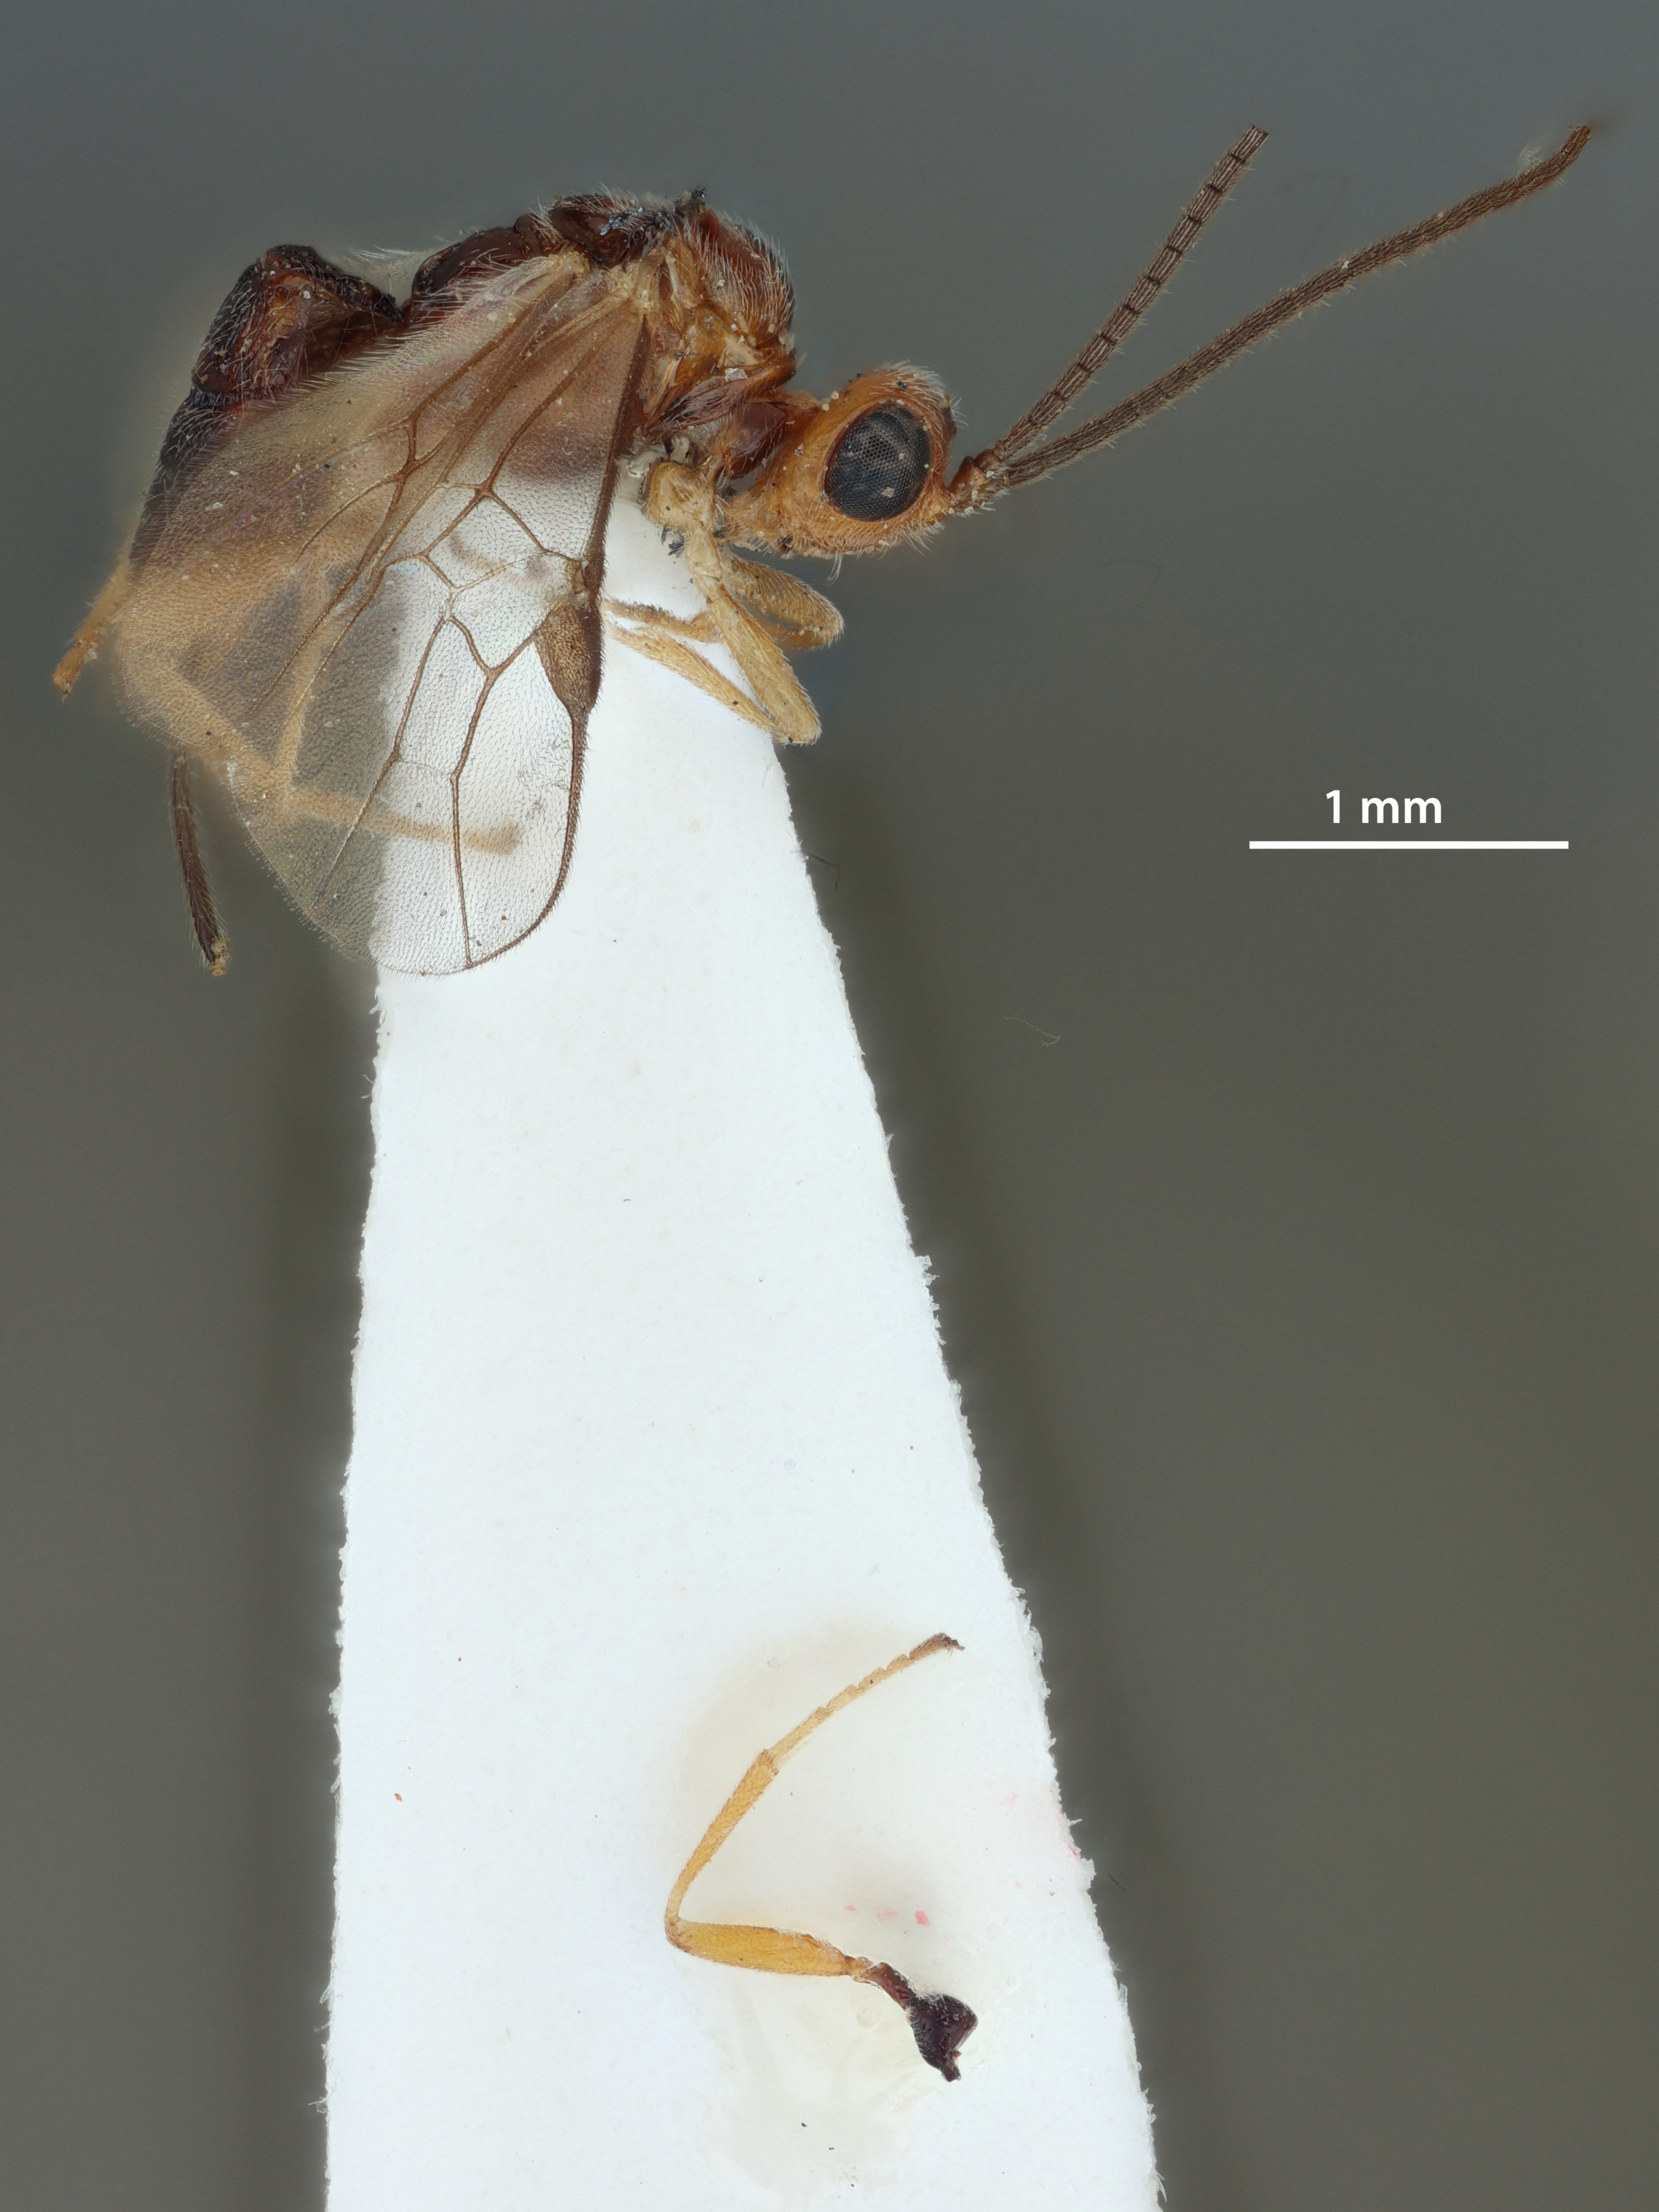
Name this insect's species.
Microbracon cyasovorus
